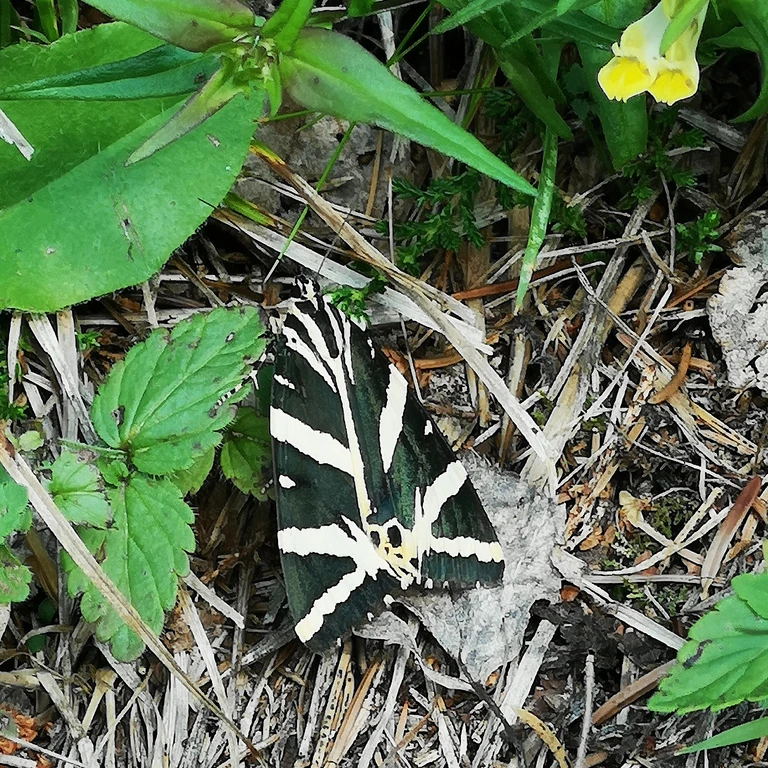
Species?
Euplagia quadripunctaria
